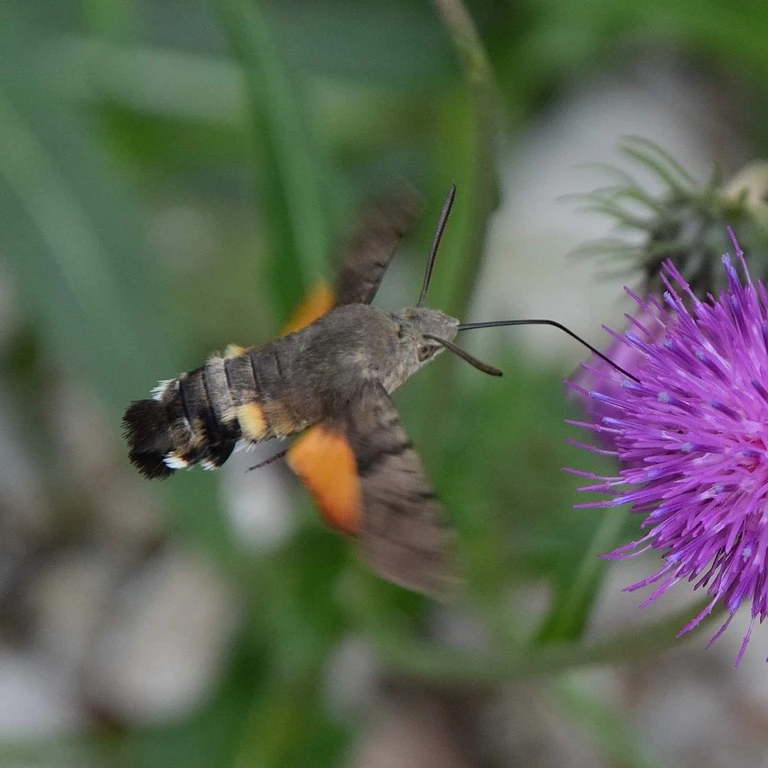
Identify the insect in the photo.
Macroglossum stellatarum
